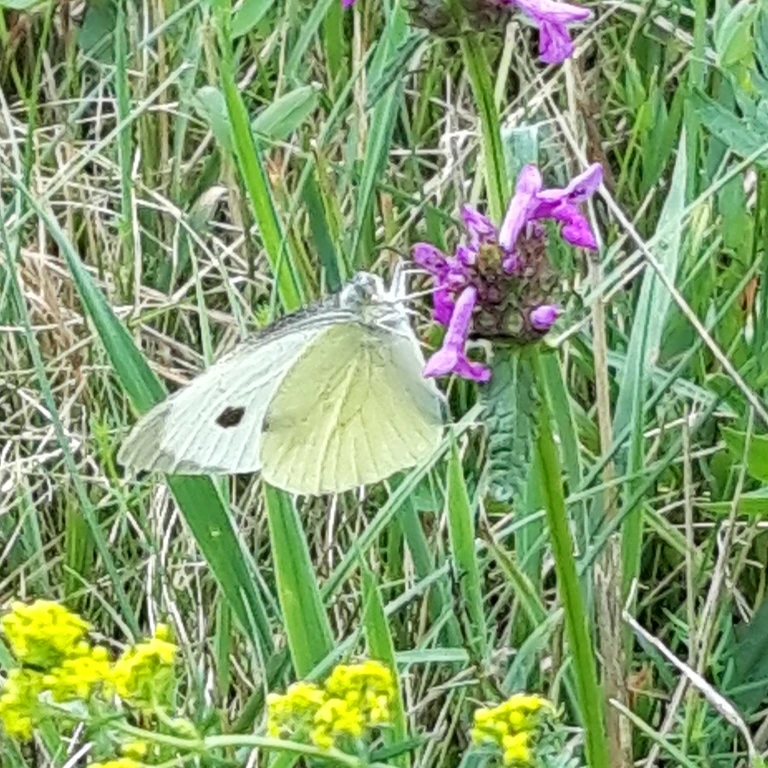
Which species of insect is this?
Pieris brassicae
